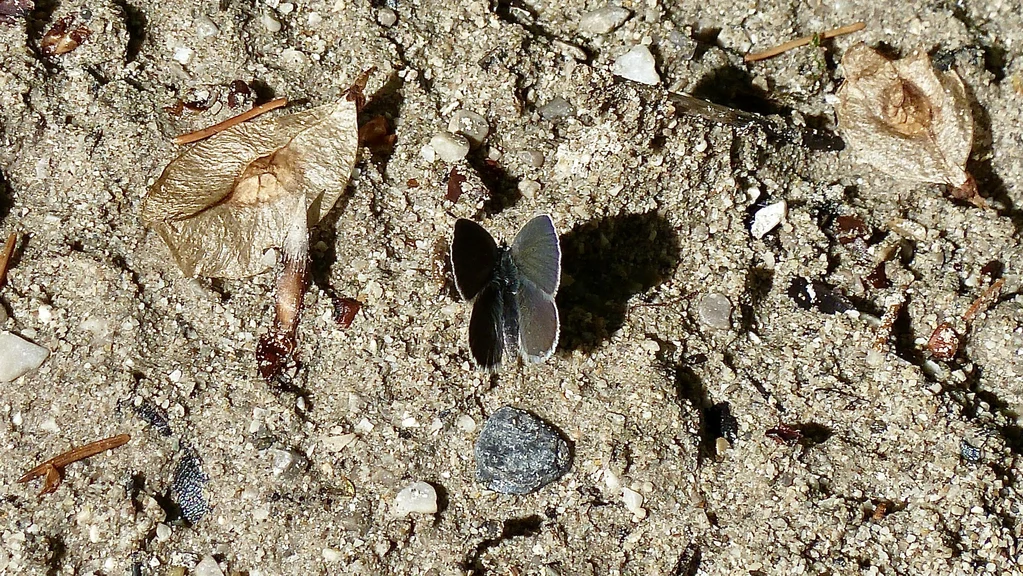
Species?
Cupido minimus
